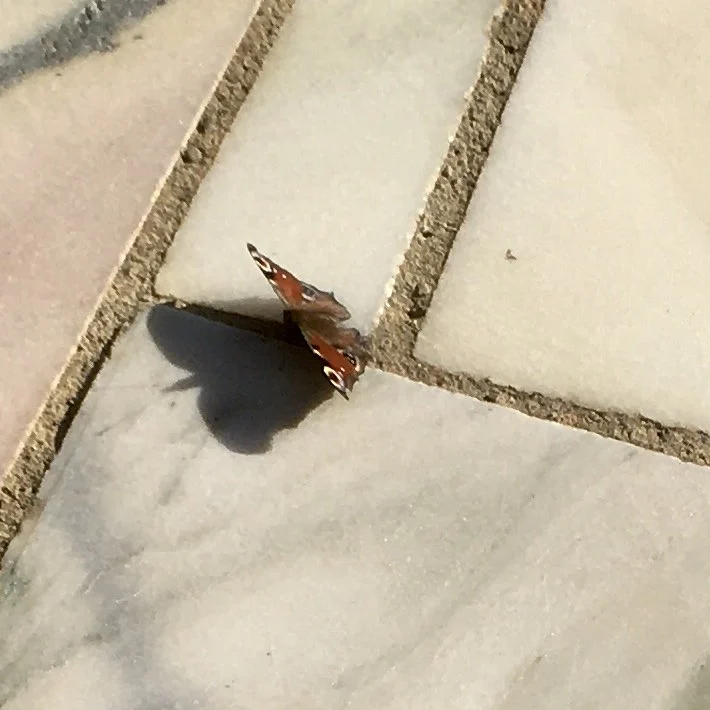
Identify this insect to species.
Aglais io
